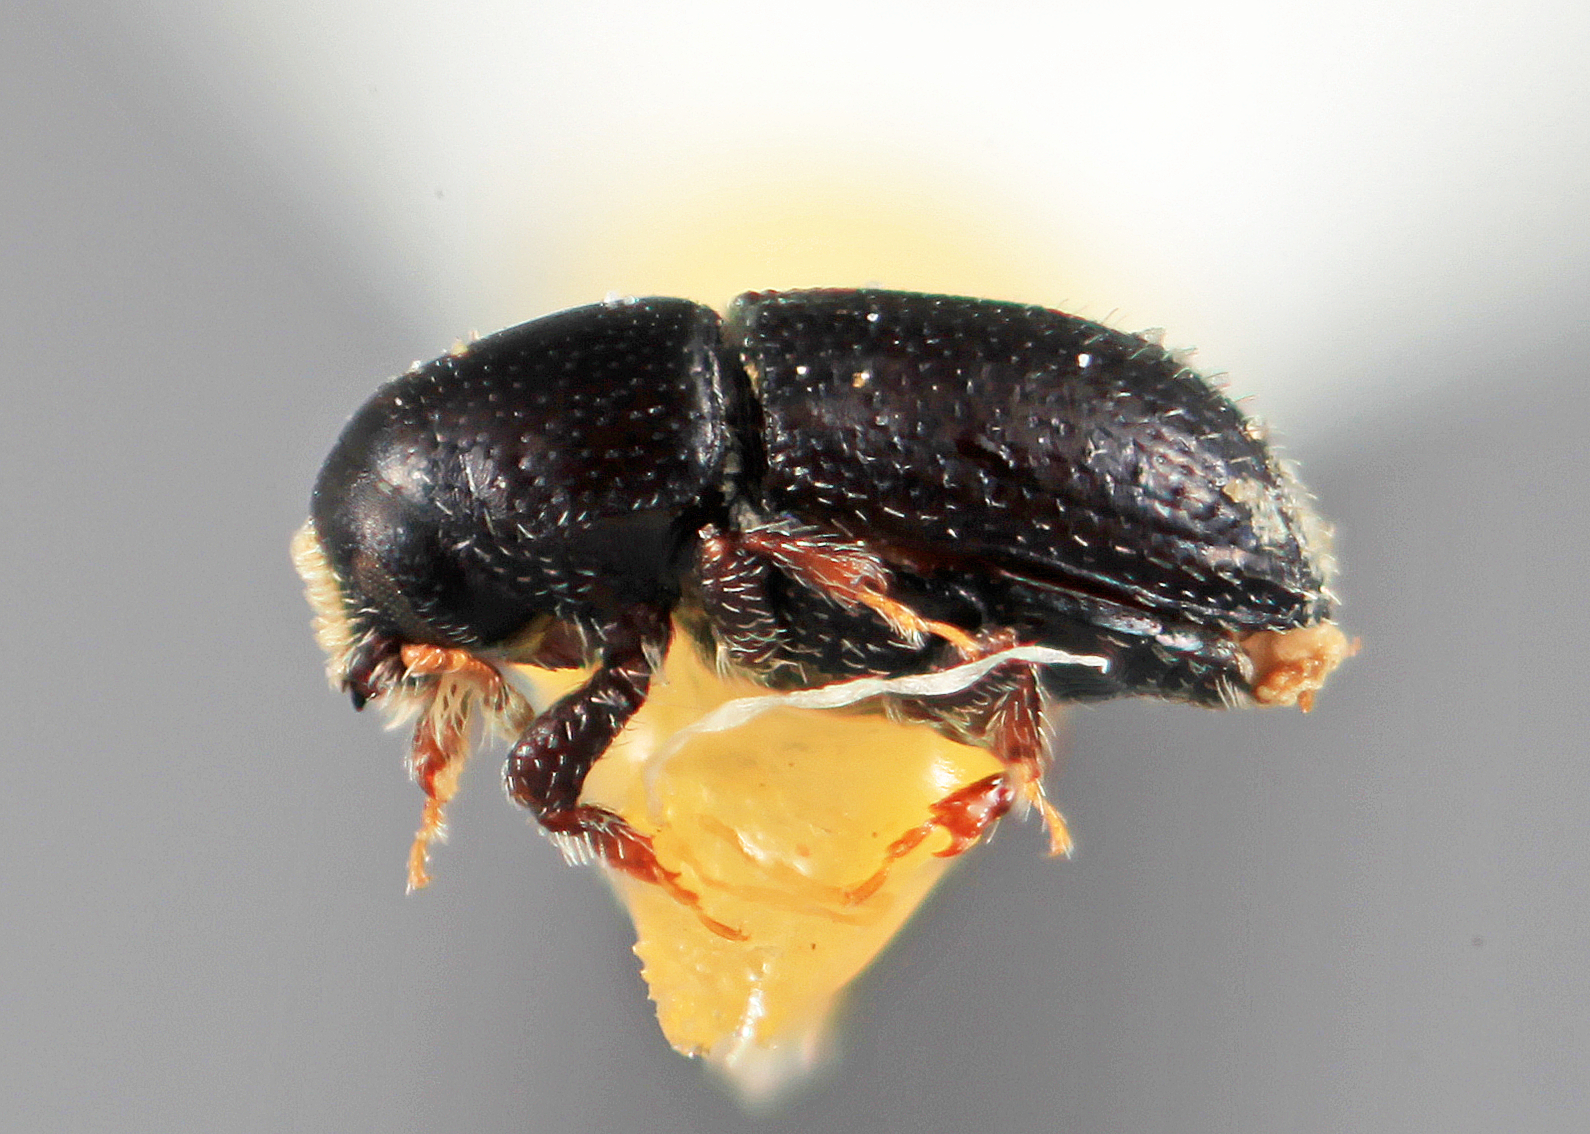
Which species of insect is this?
Loganius niger
